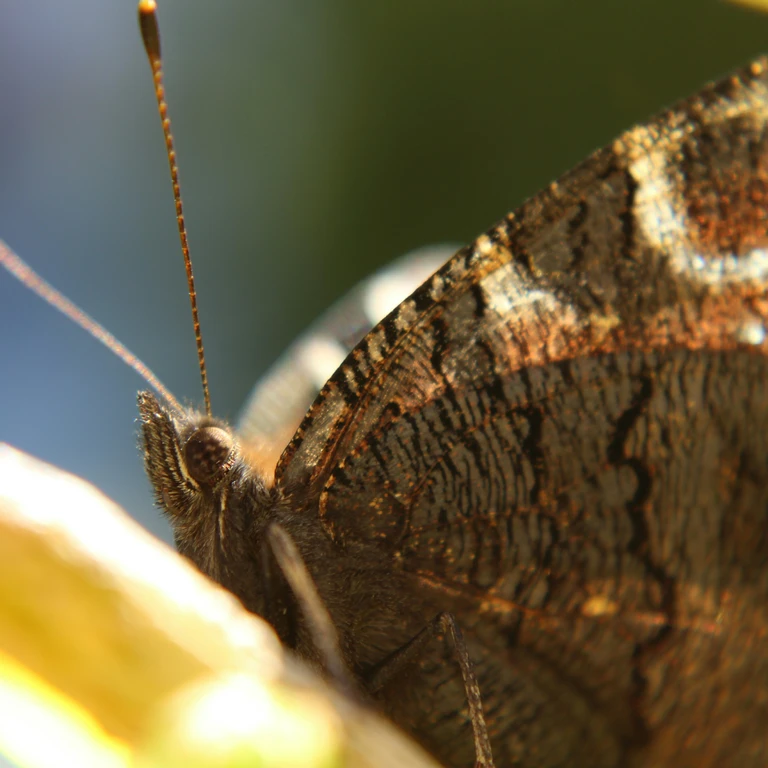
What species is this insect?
Aglais io
